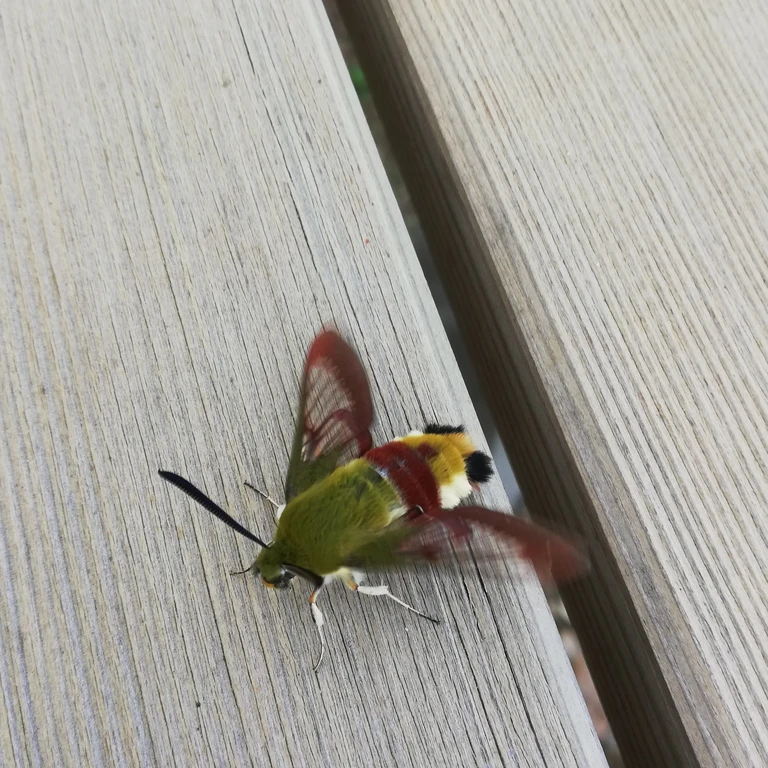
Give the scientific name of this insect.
Hemaris fuciformis
